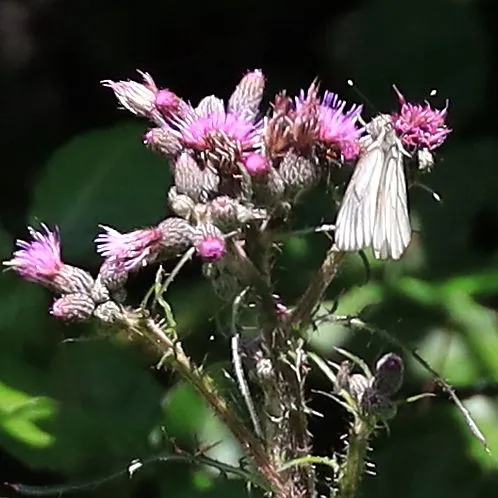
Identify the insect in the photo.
Aporia crataegi
